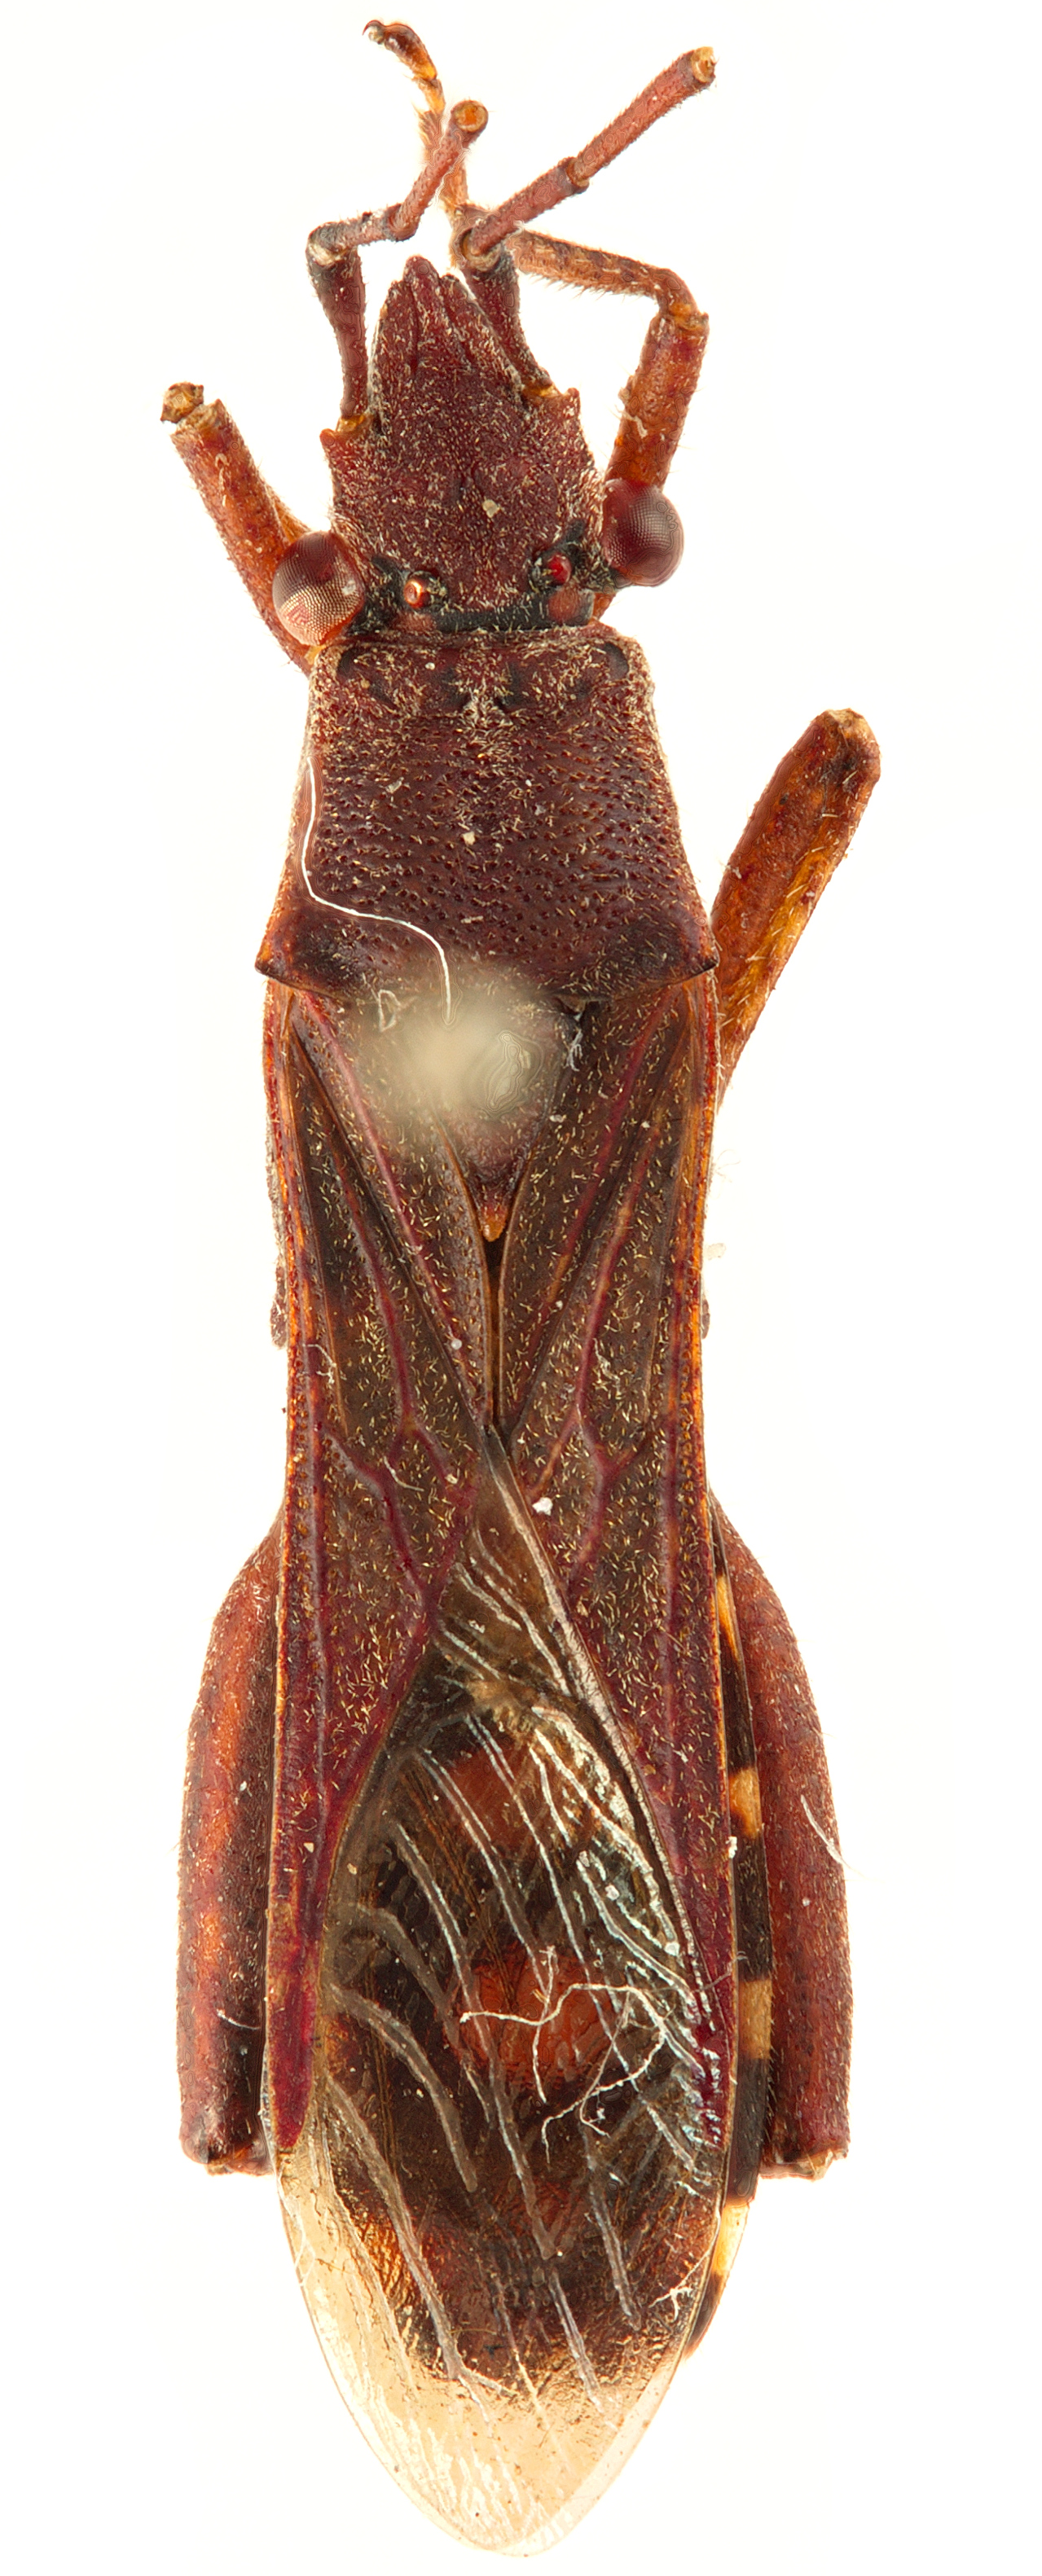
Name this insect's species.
Apidaurus conspersus
